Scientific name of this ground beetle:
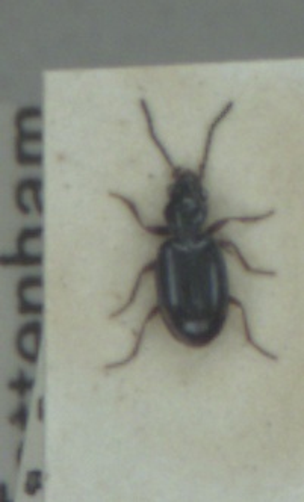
Bembidion doris
